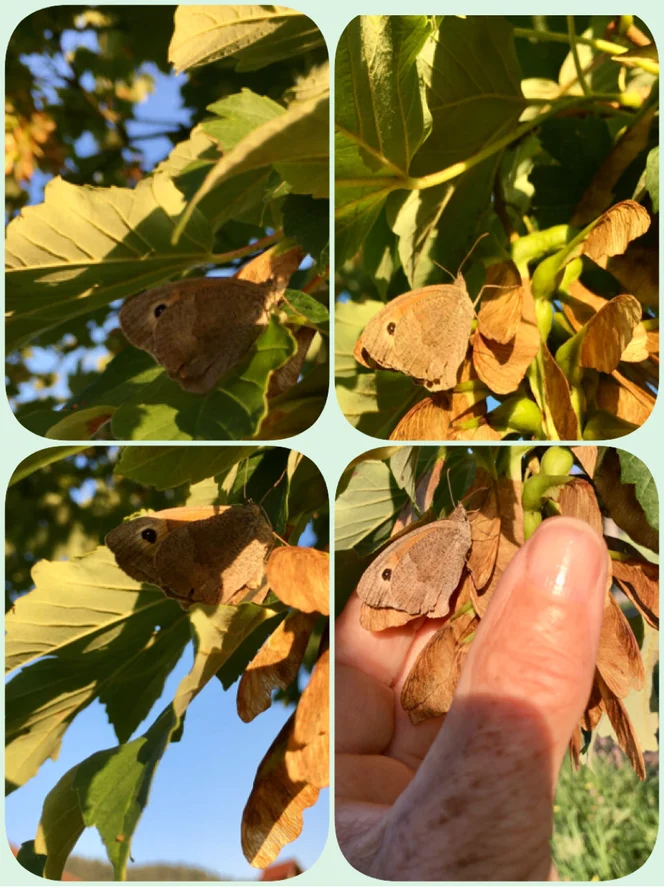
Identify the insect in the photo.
Maniola jurtina
